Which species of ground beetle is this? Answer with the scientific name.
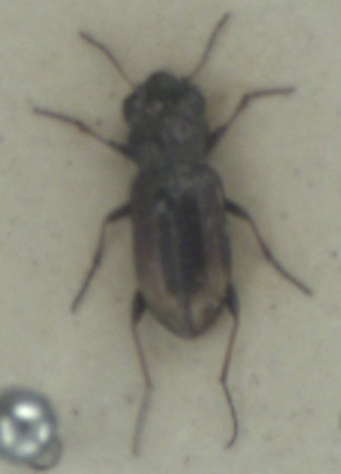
Notiophilus biguttatus
